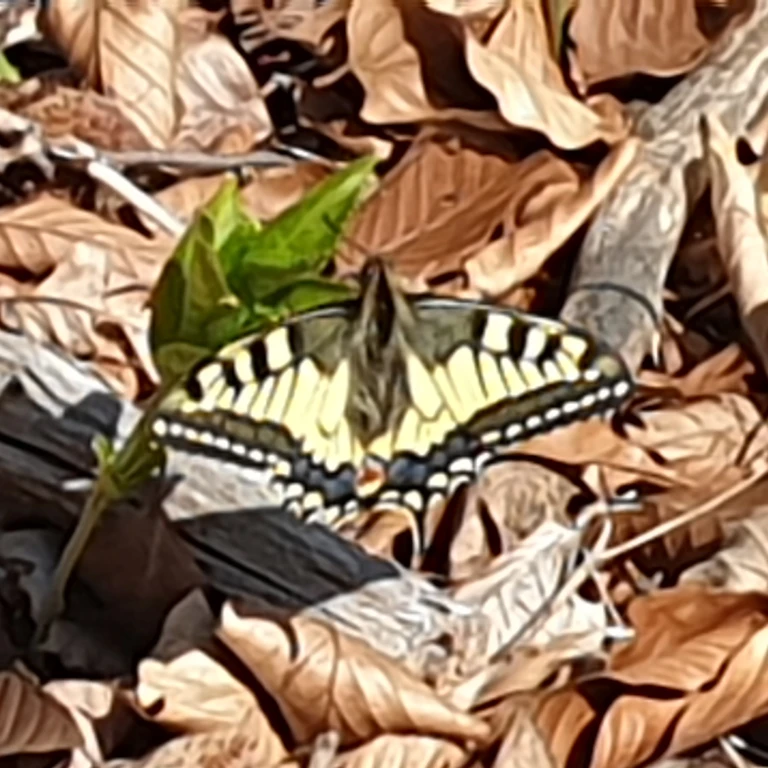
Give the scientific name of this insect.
Papilio machaon
